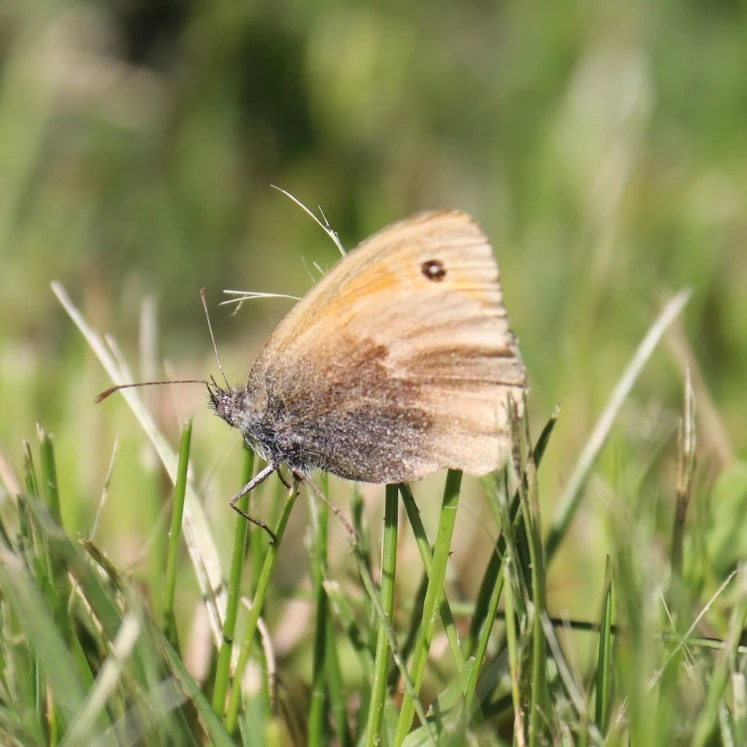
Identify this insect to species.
Coenonympha pamphilus
